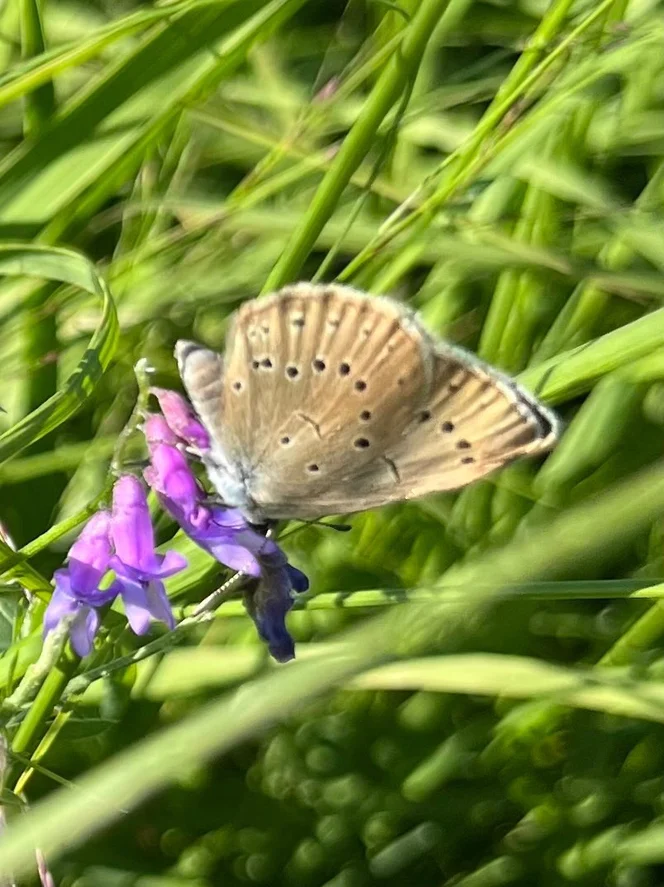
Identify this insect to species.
Phengaris teleius
